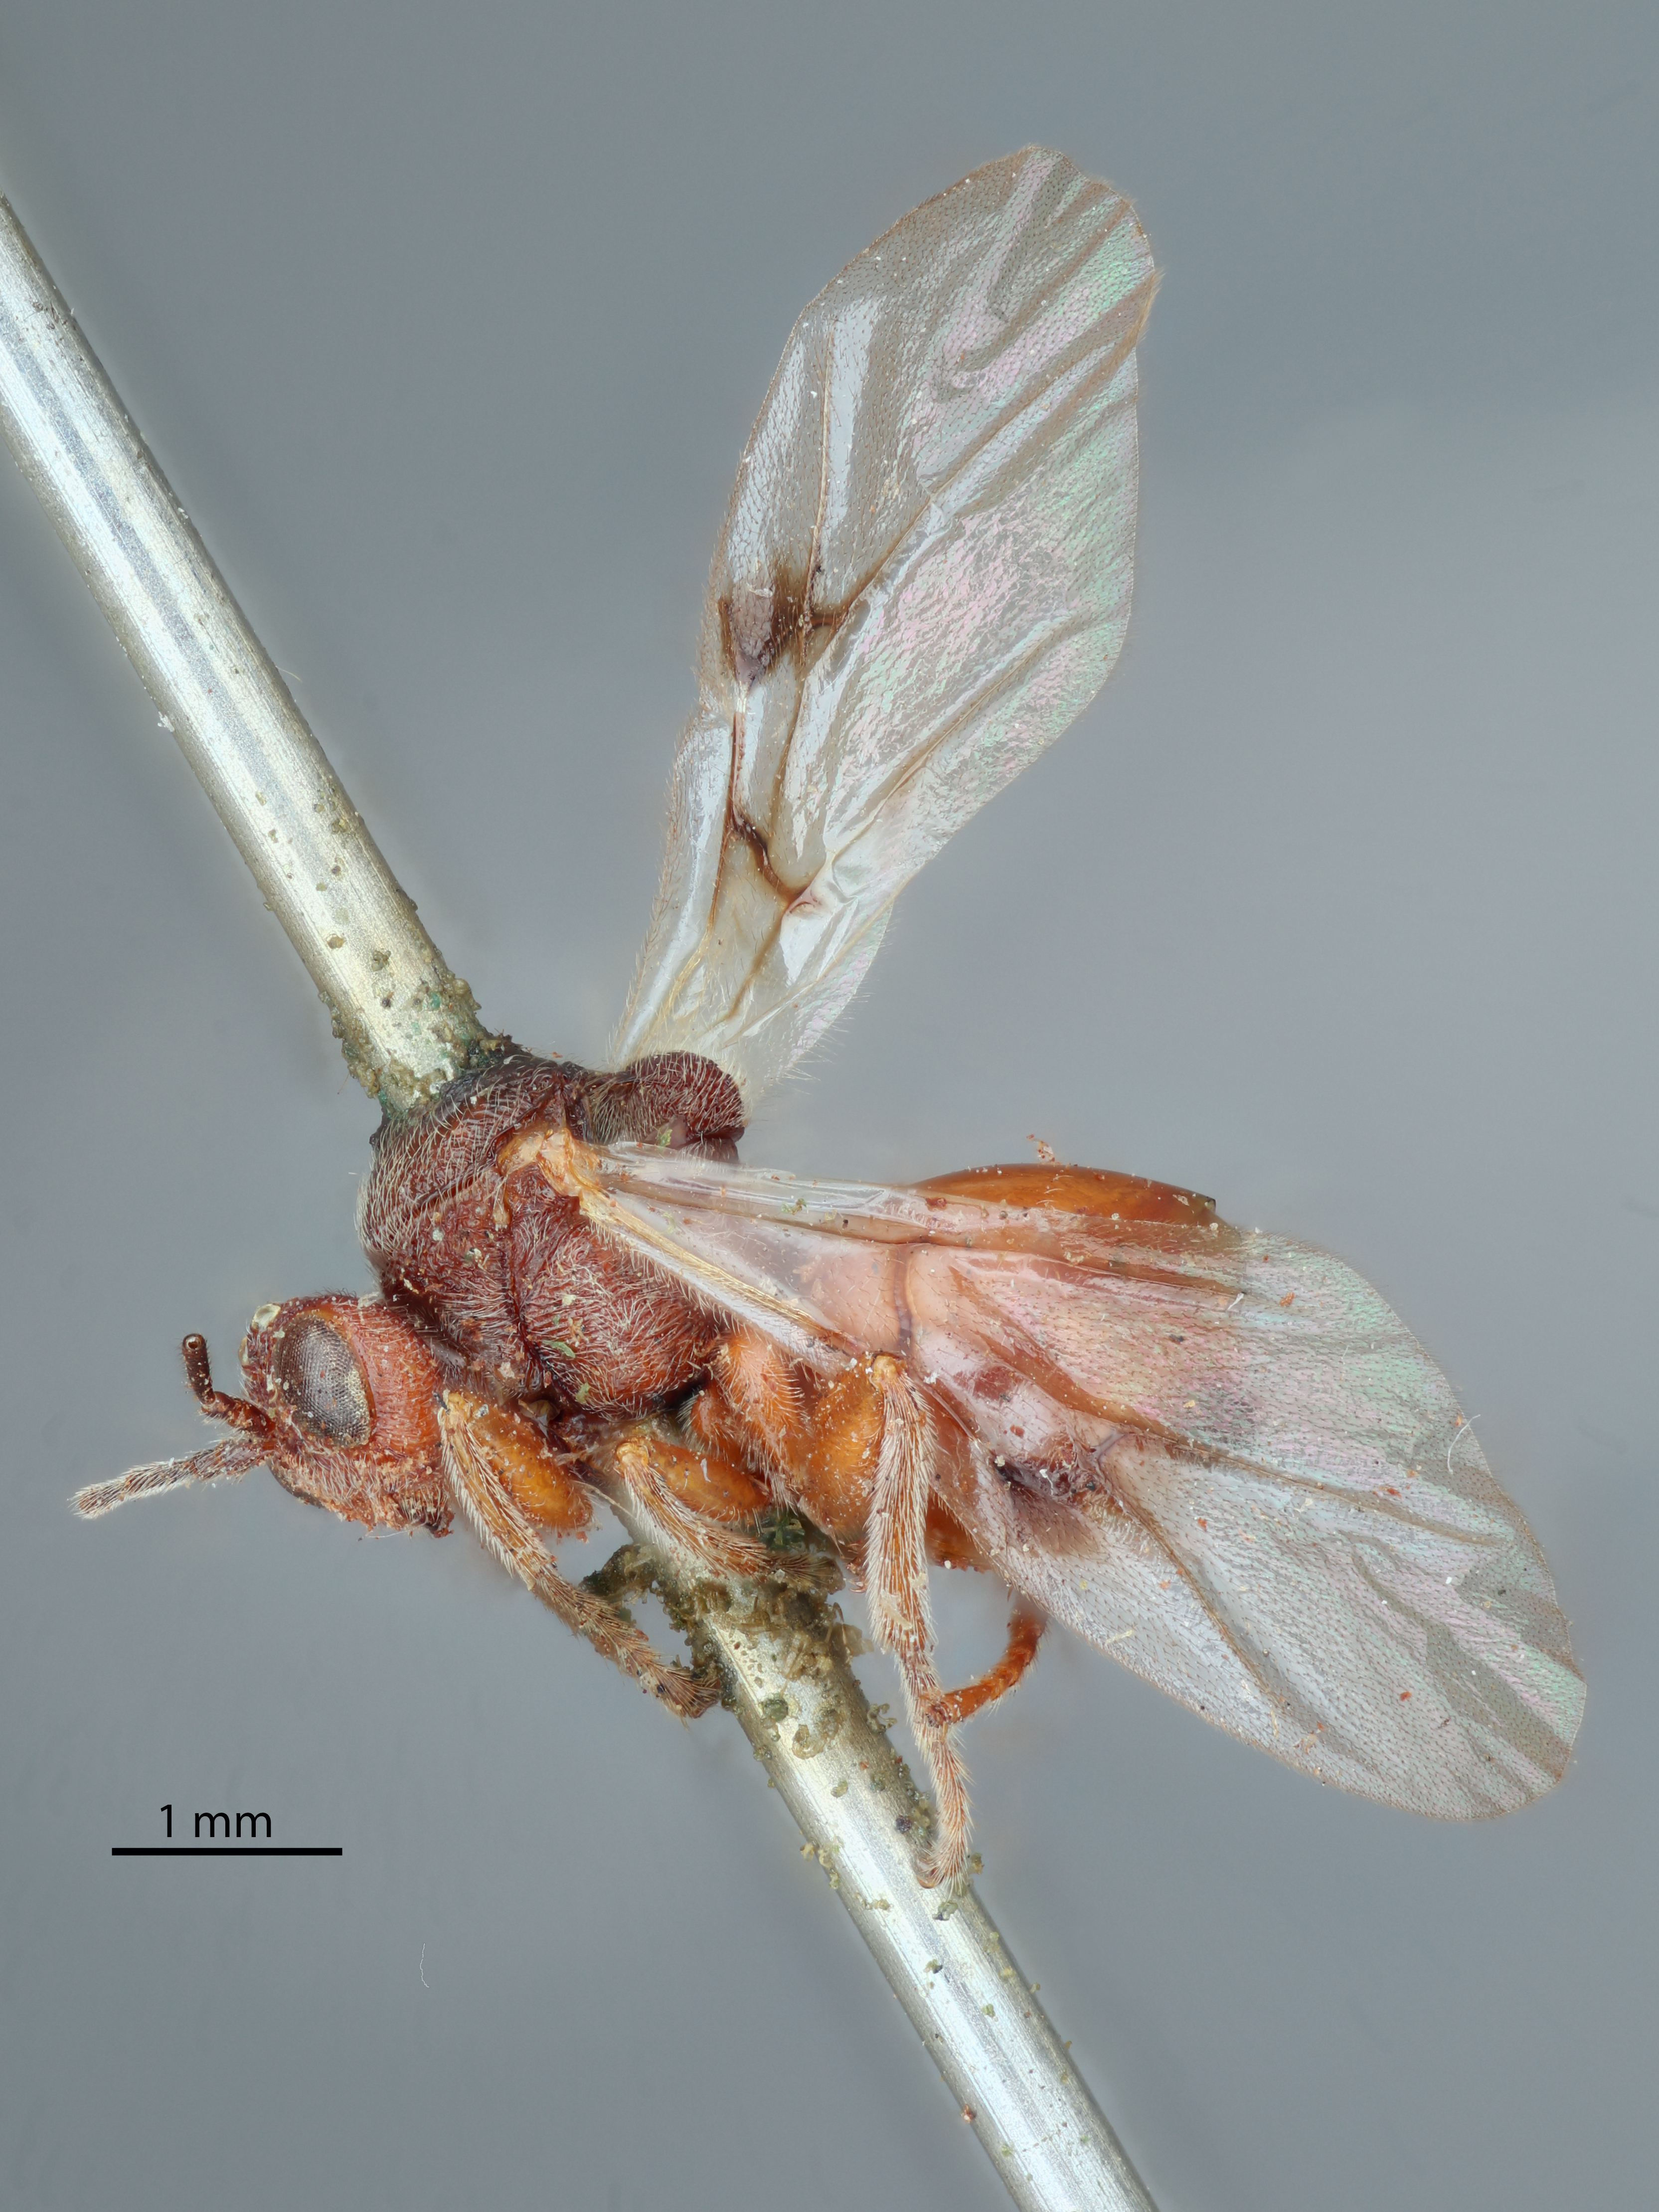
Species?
Amphibolips spinosa
